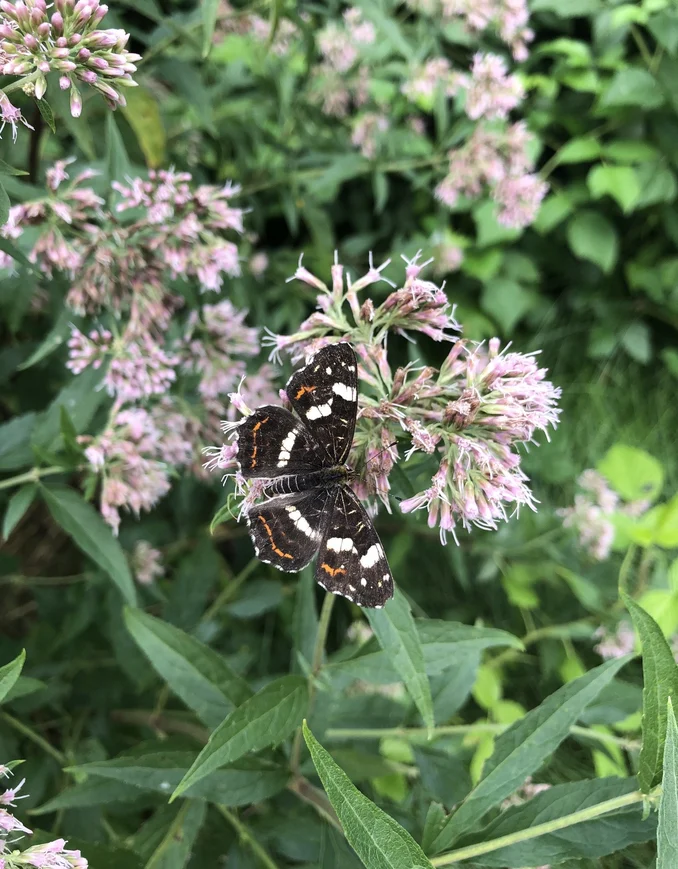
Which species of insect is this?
Araschnia levana
